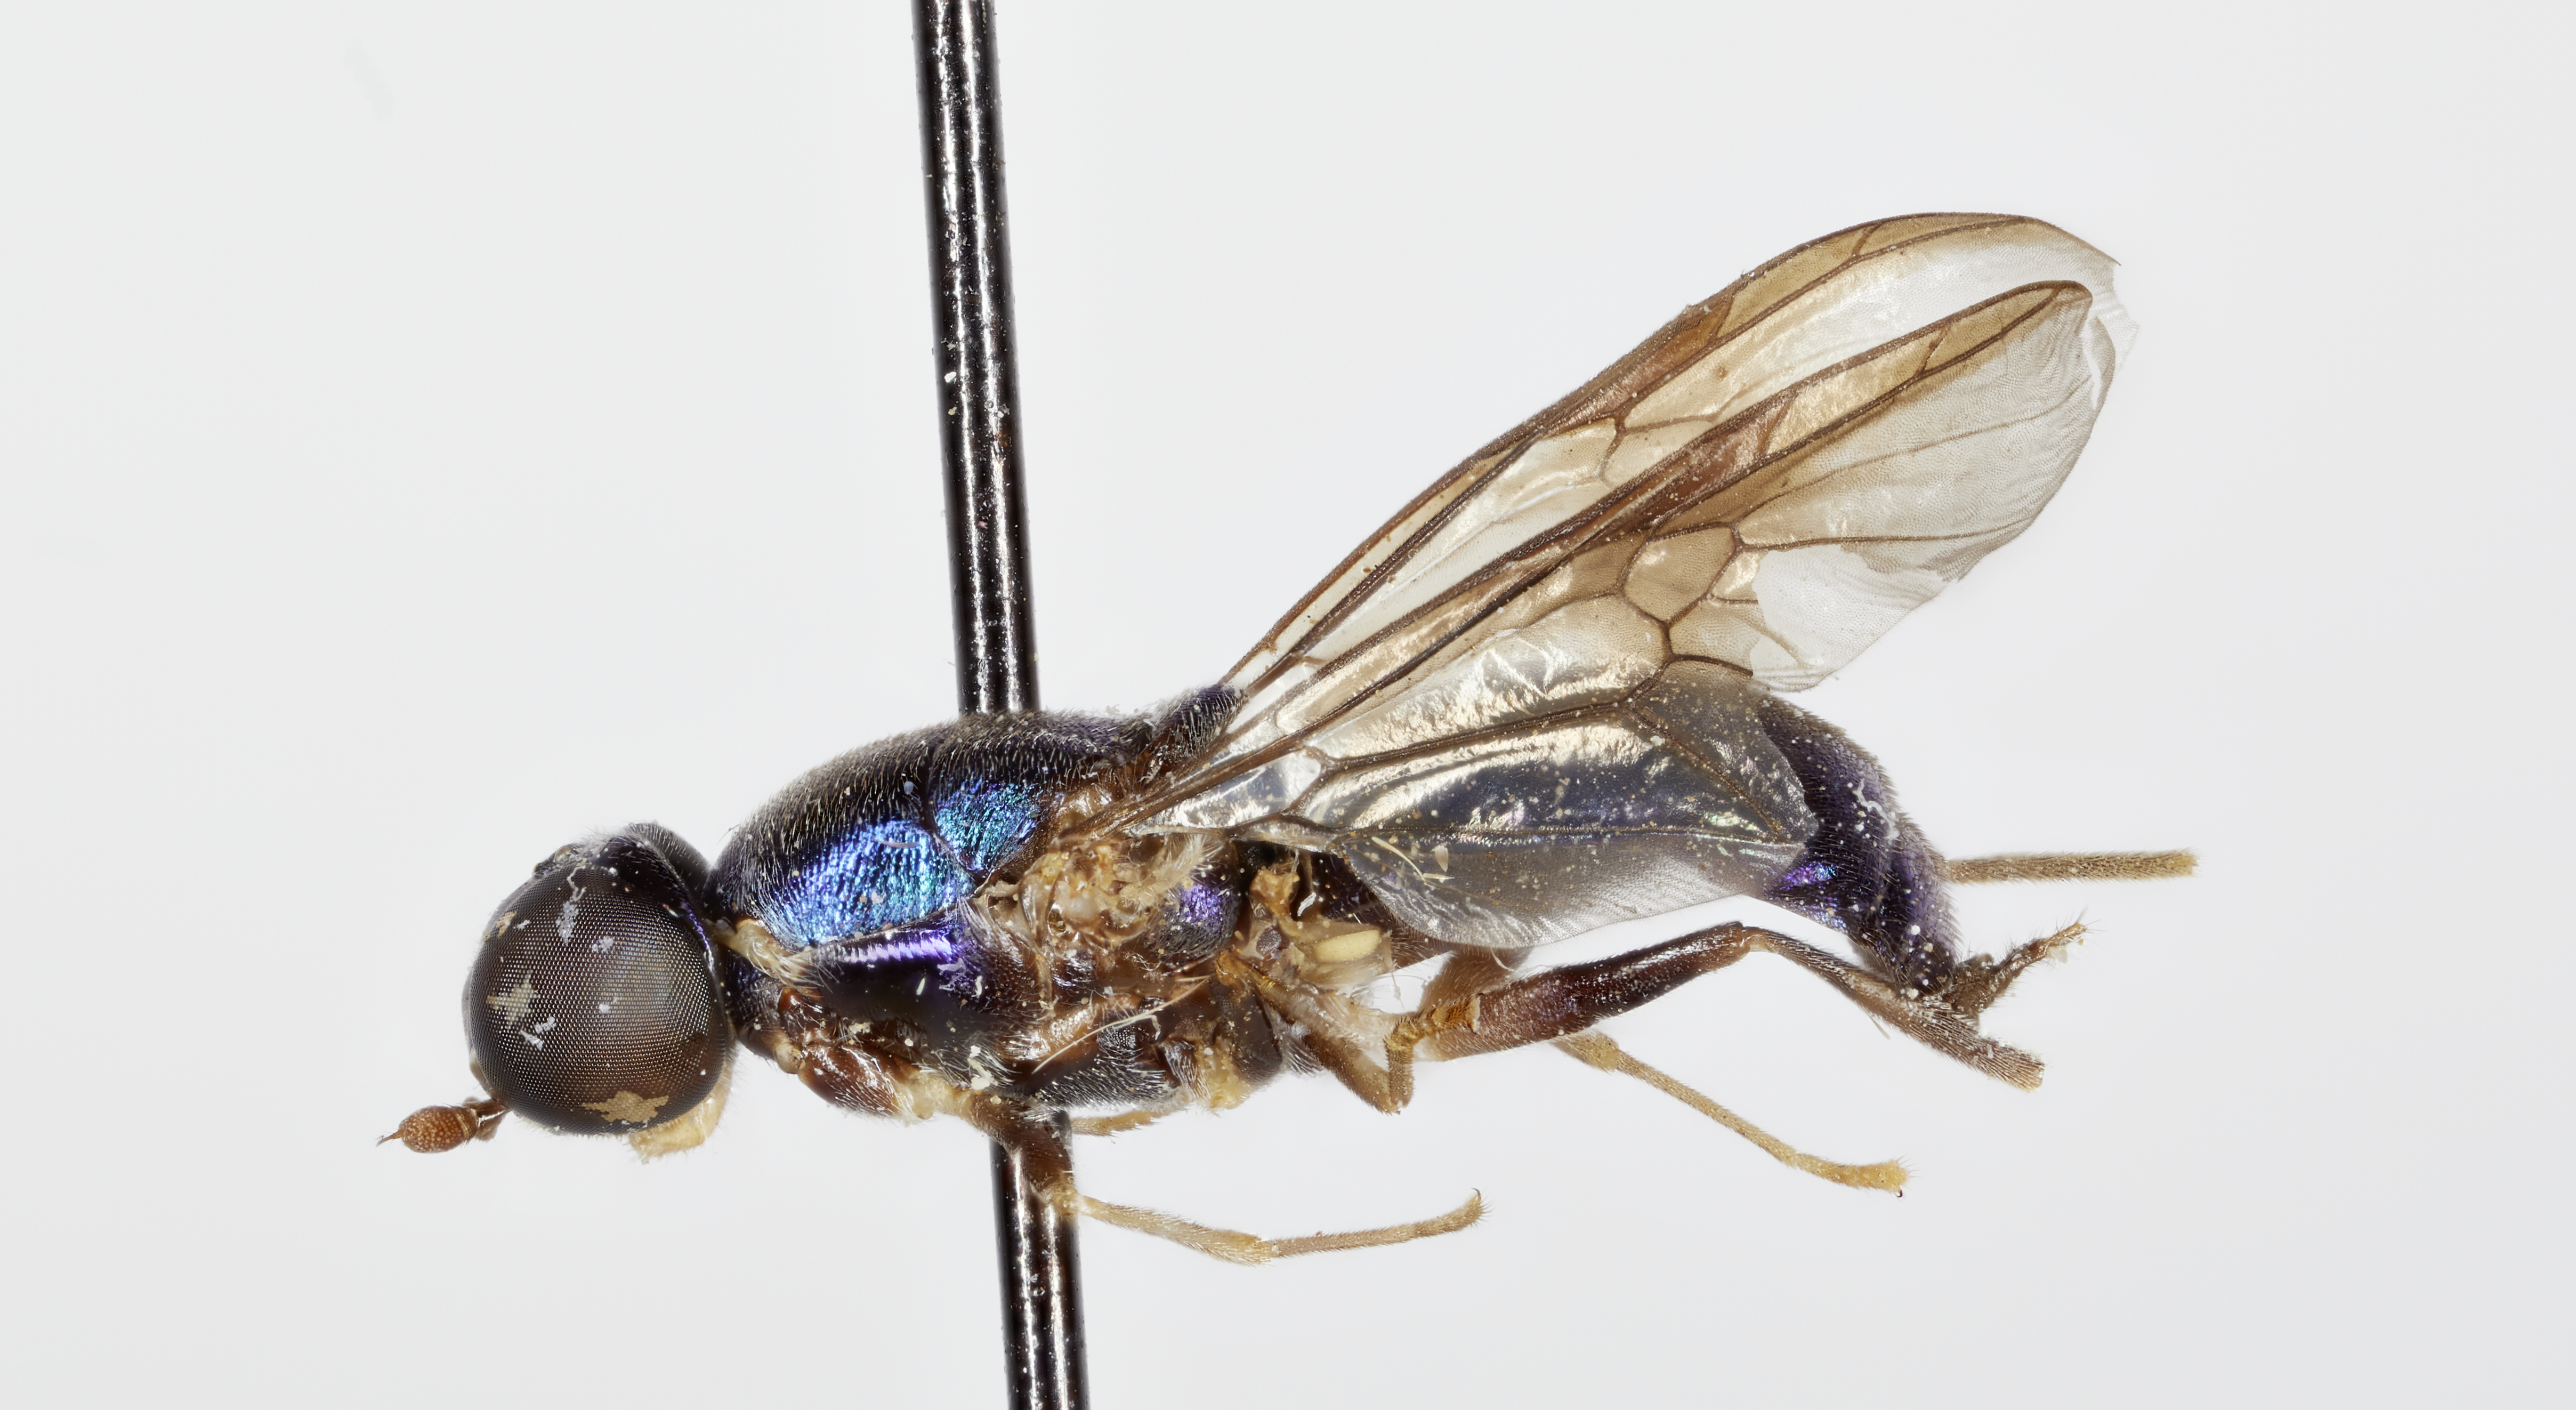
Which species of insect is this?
Cephalochrysa infuscata
